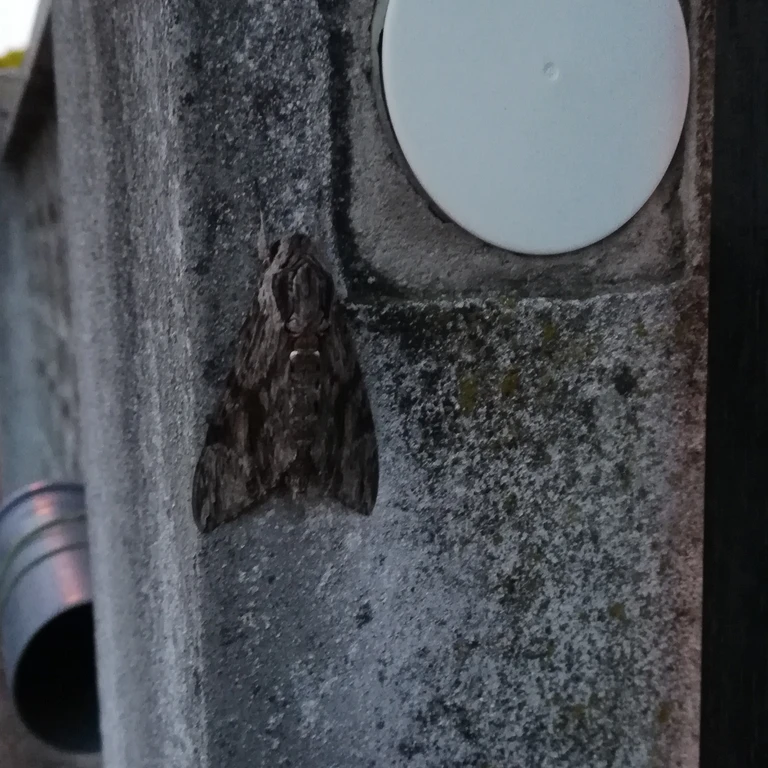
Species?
Agrius convolvuli
